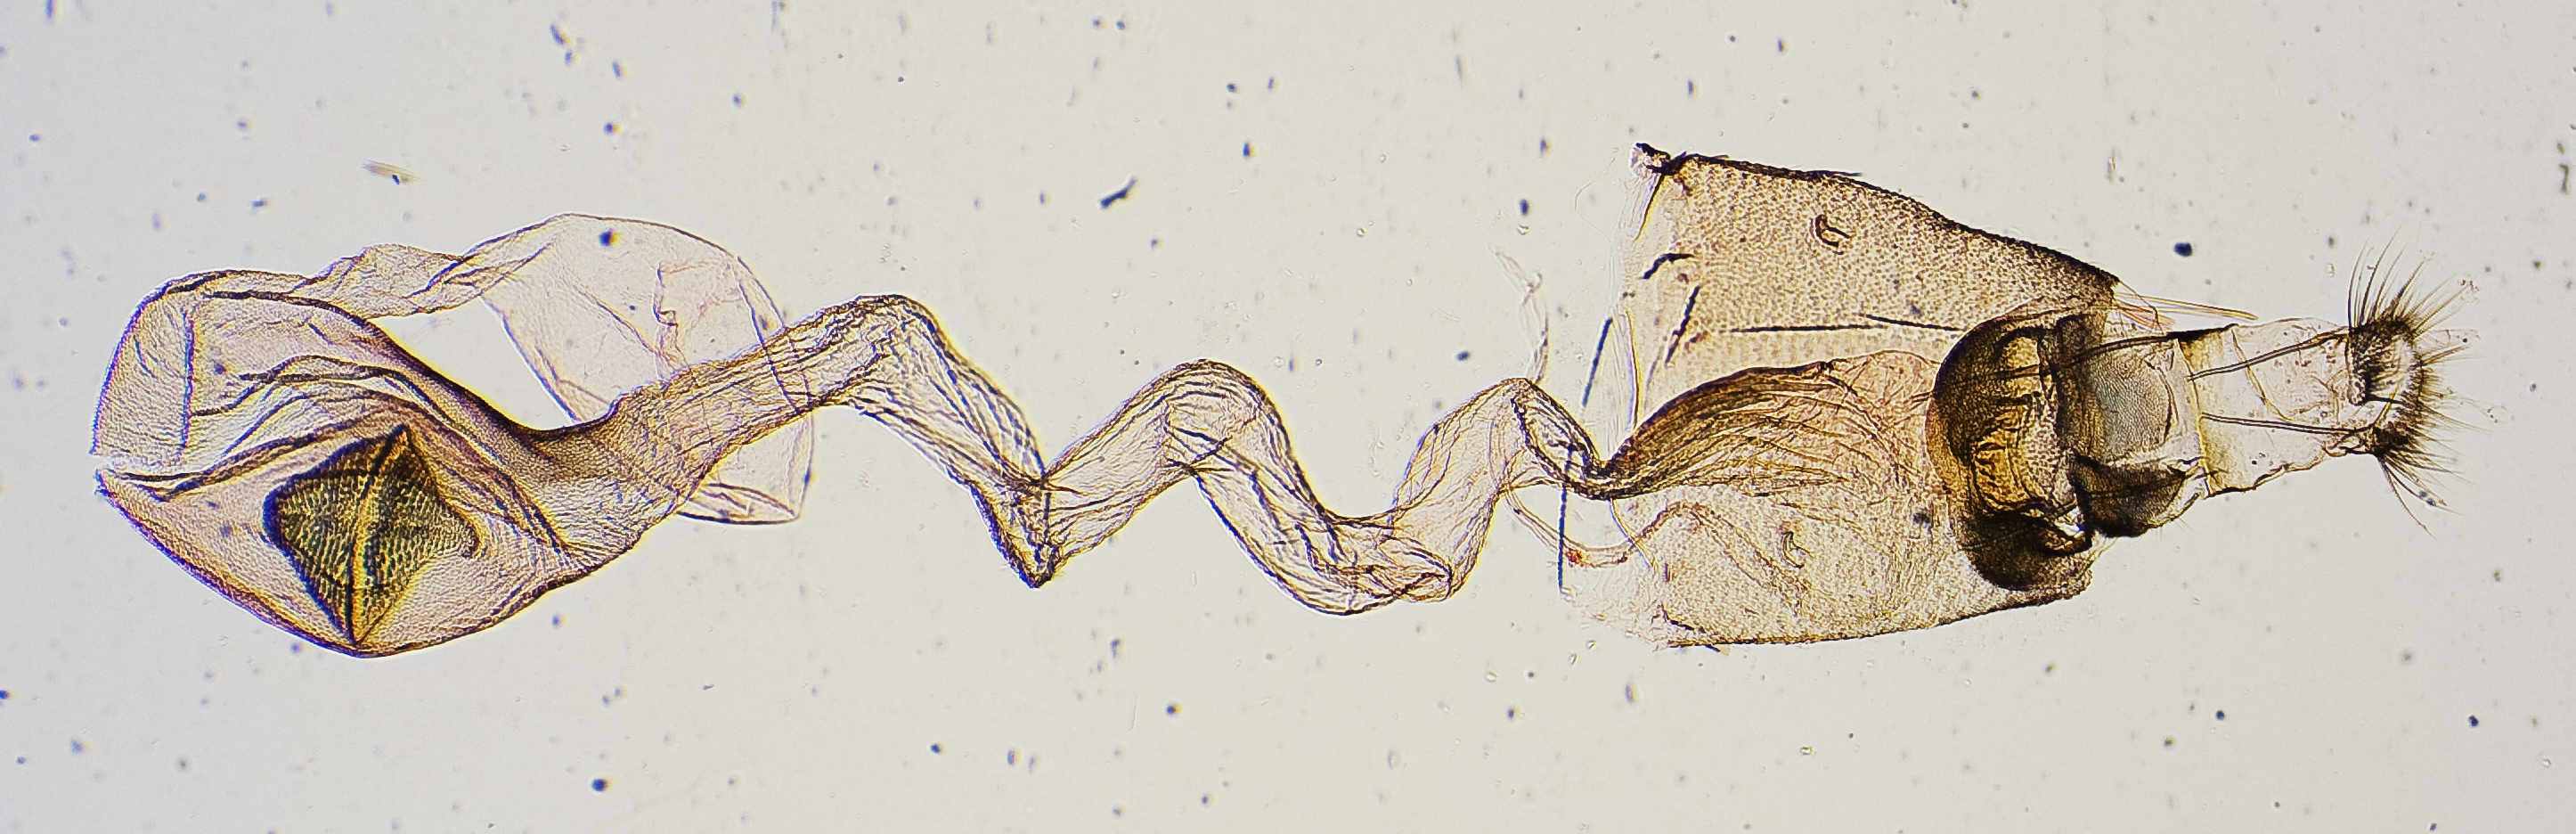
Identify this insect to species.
Loxostege autocratoralis
